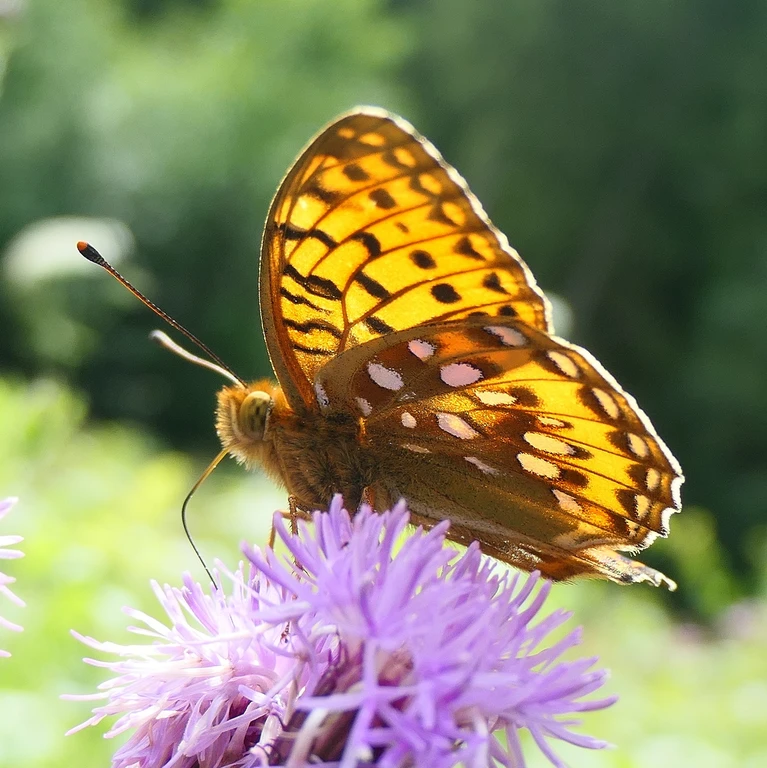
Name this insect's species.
Speyeria aglaja
